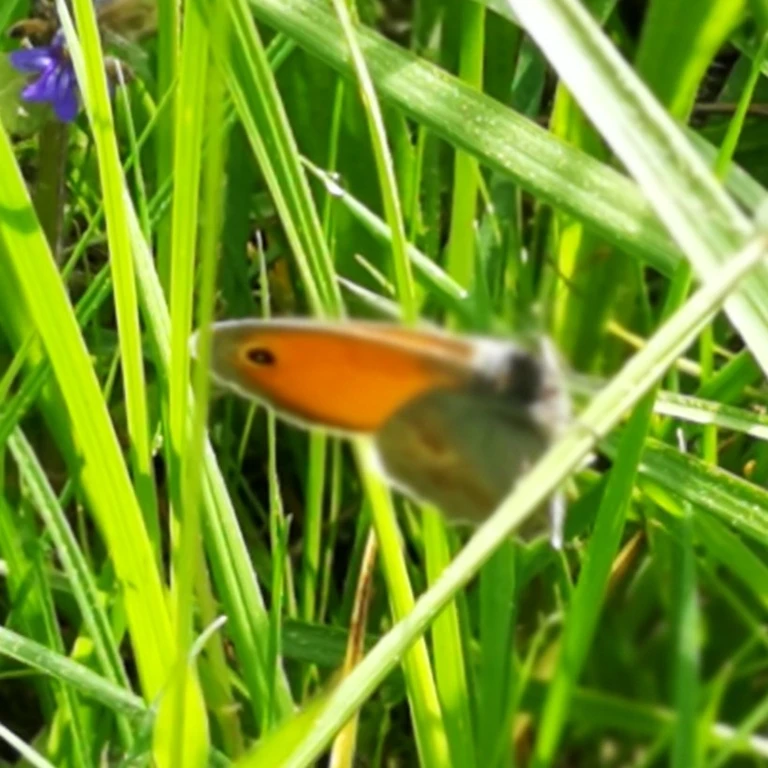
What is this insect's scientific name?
Coenonympha pamphilus
